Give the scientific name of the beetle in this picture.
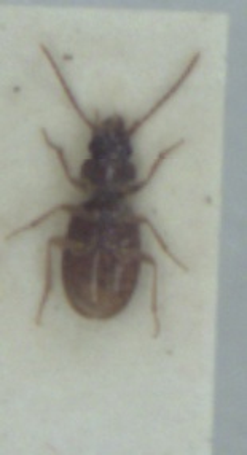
Epaphius secalis
